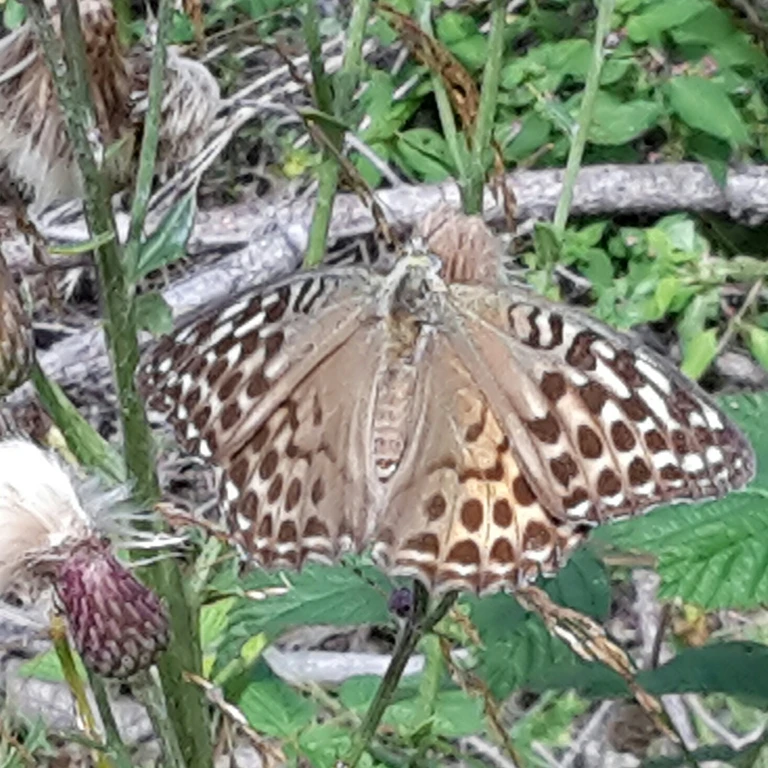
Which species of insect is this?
Argynnis paphia
